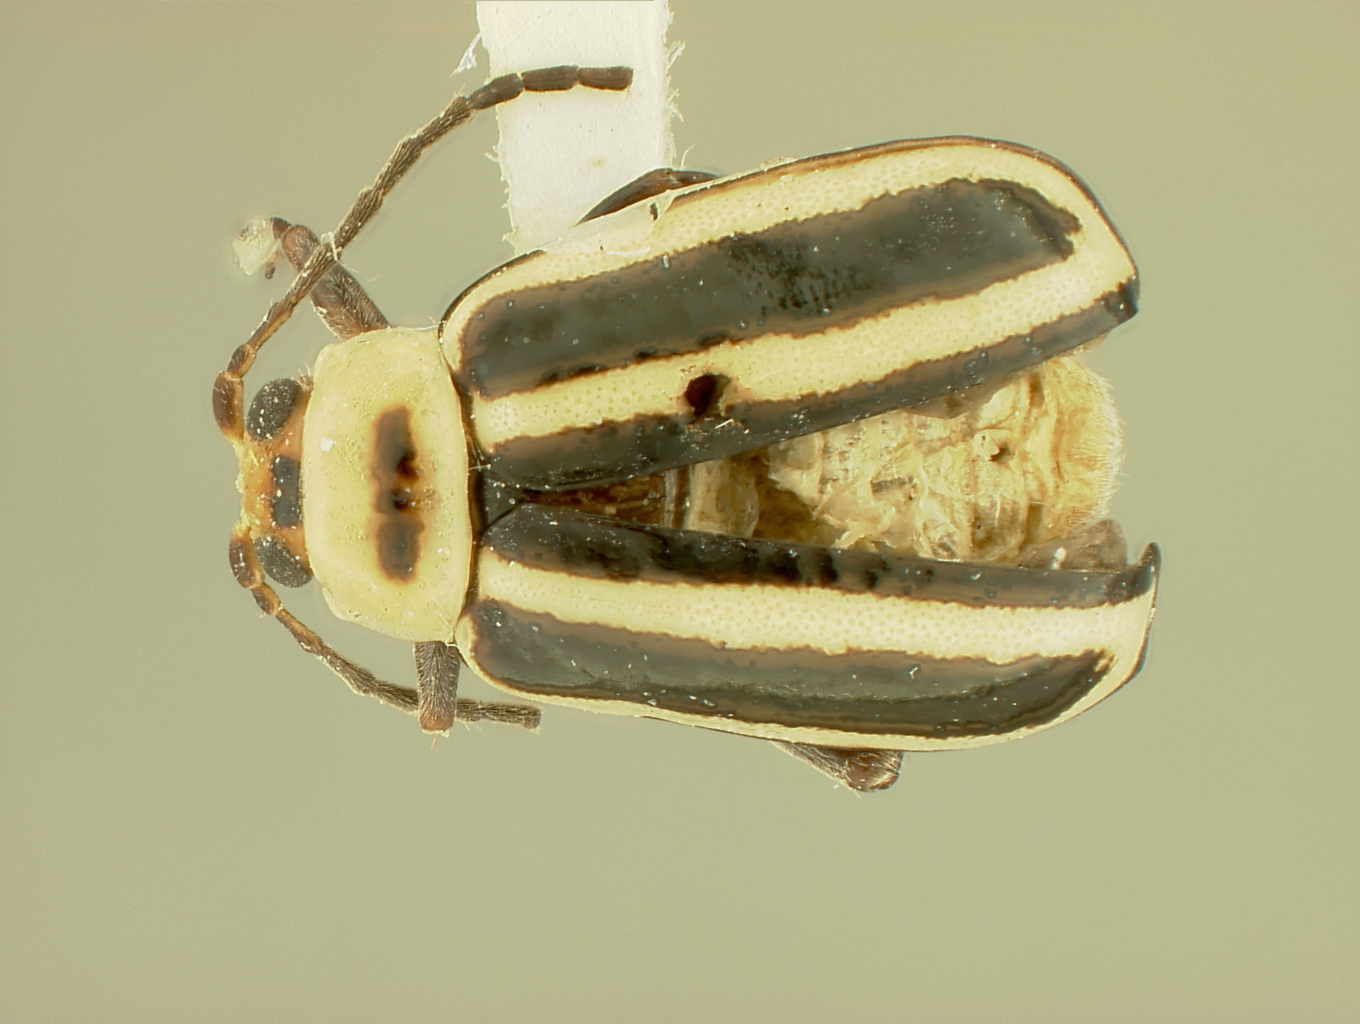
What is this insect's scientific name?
Disonycha trimaculata
